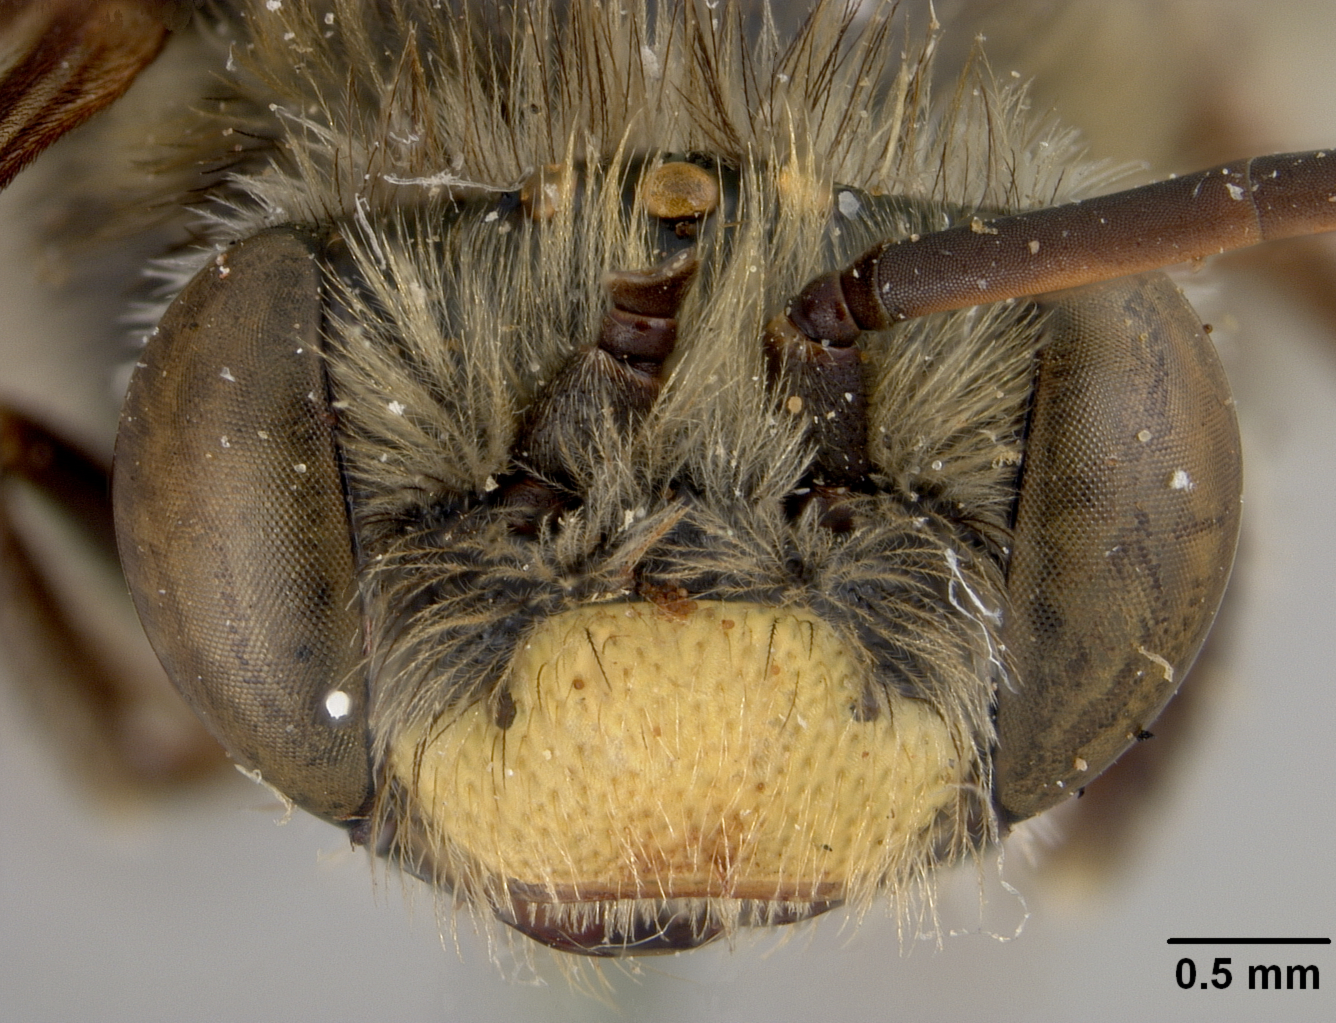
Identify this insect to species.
Melissodes raphaelis
